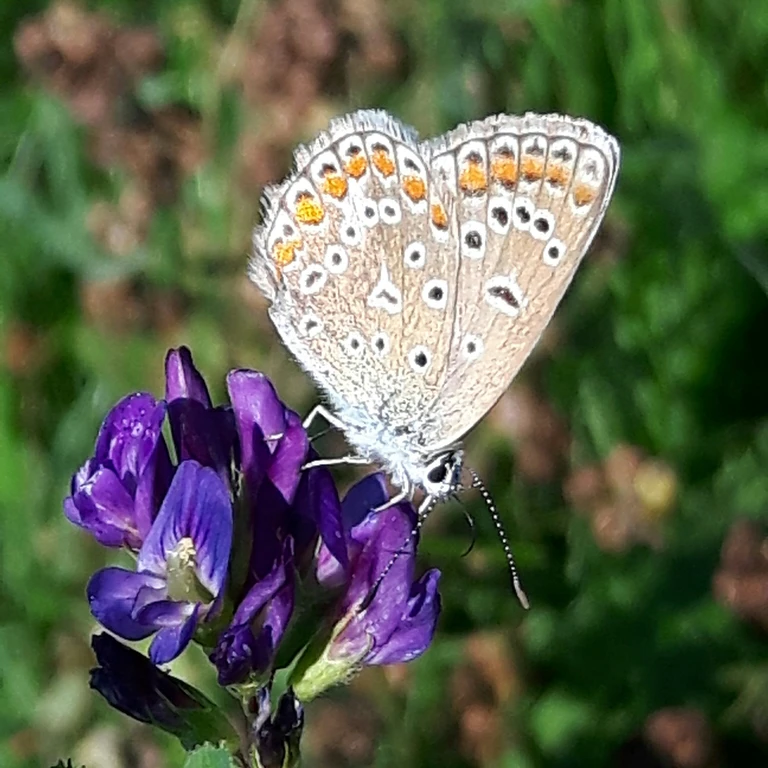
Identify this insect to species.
Polyommatus icarus
